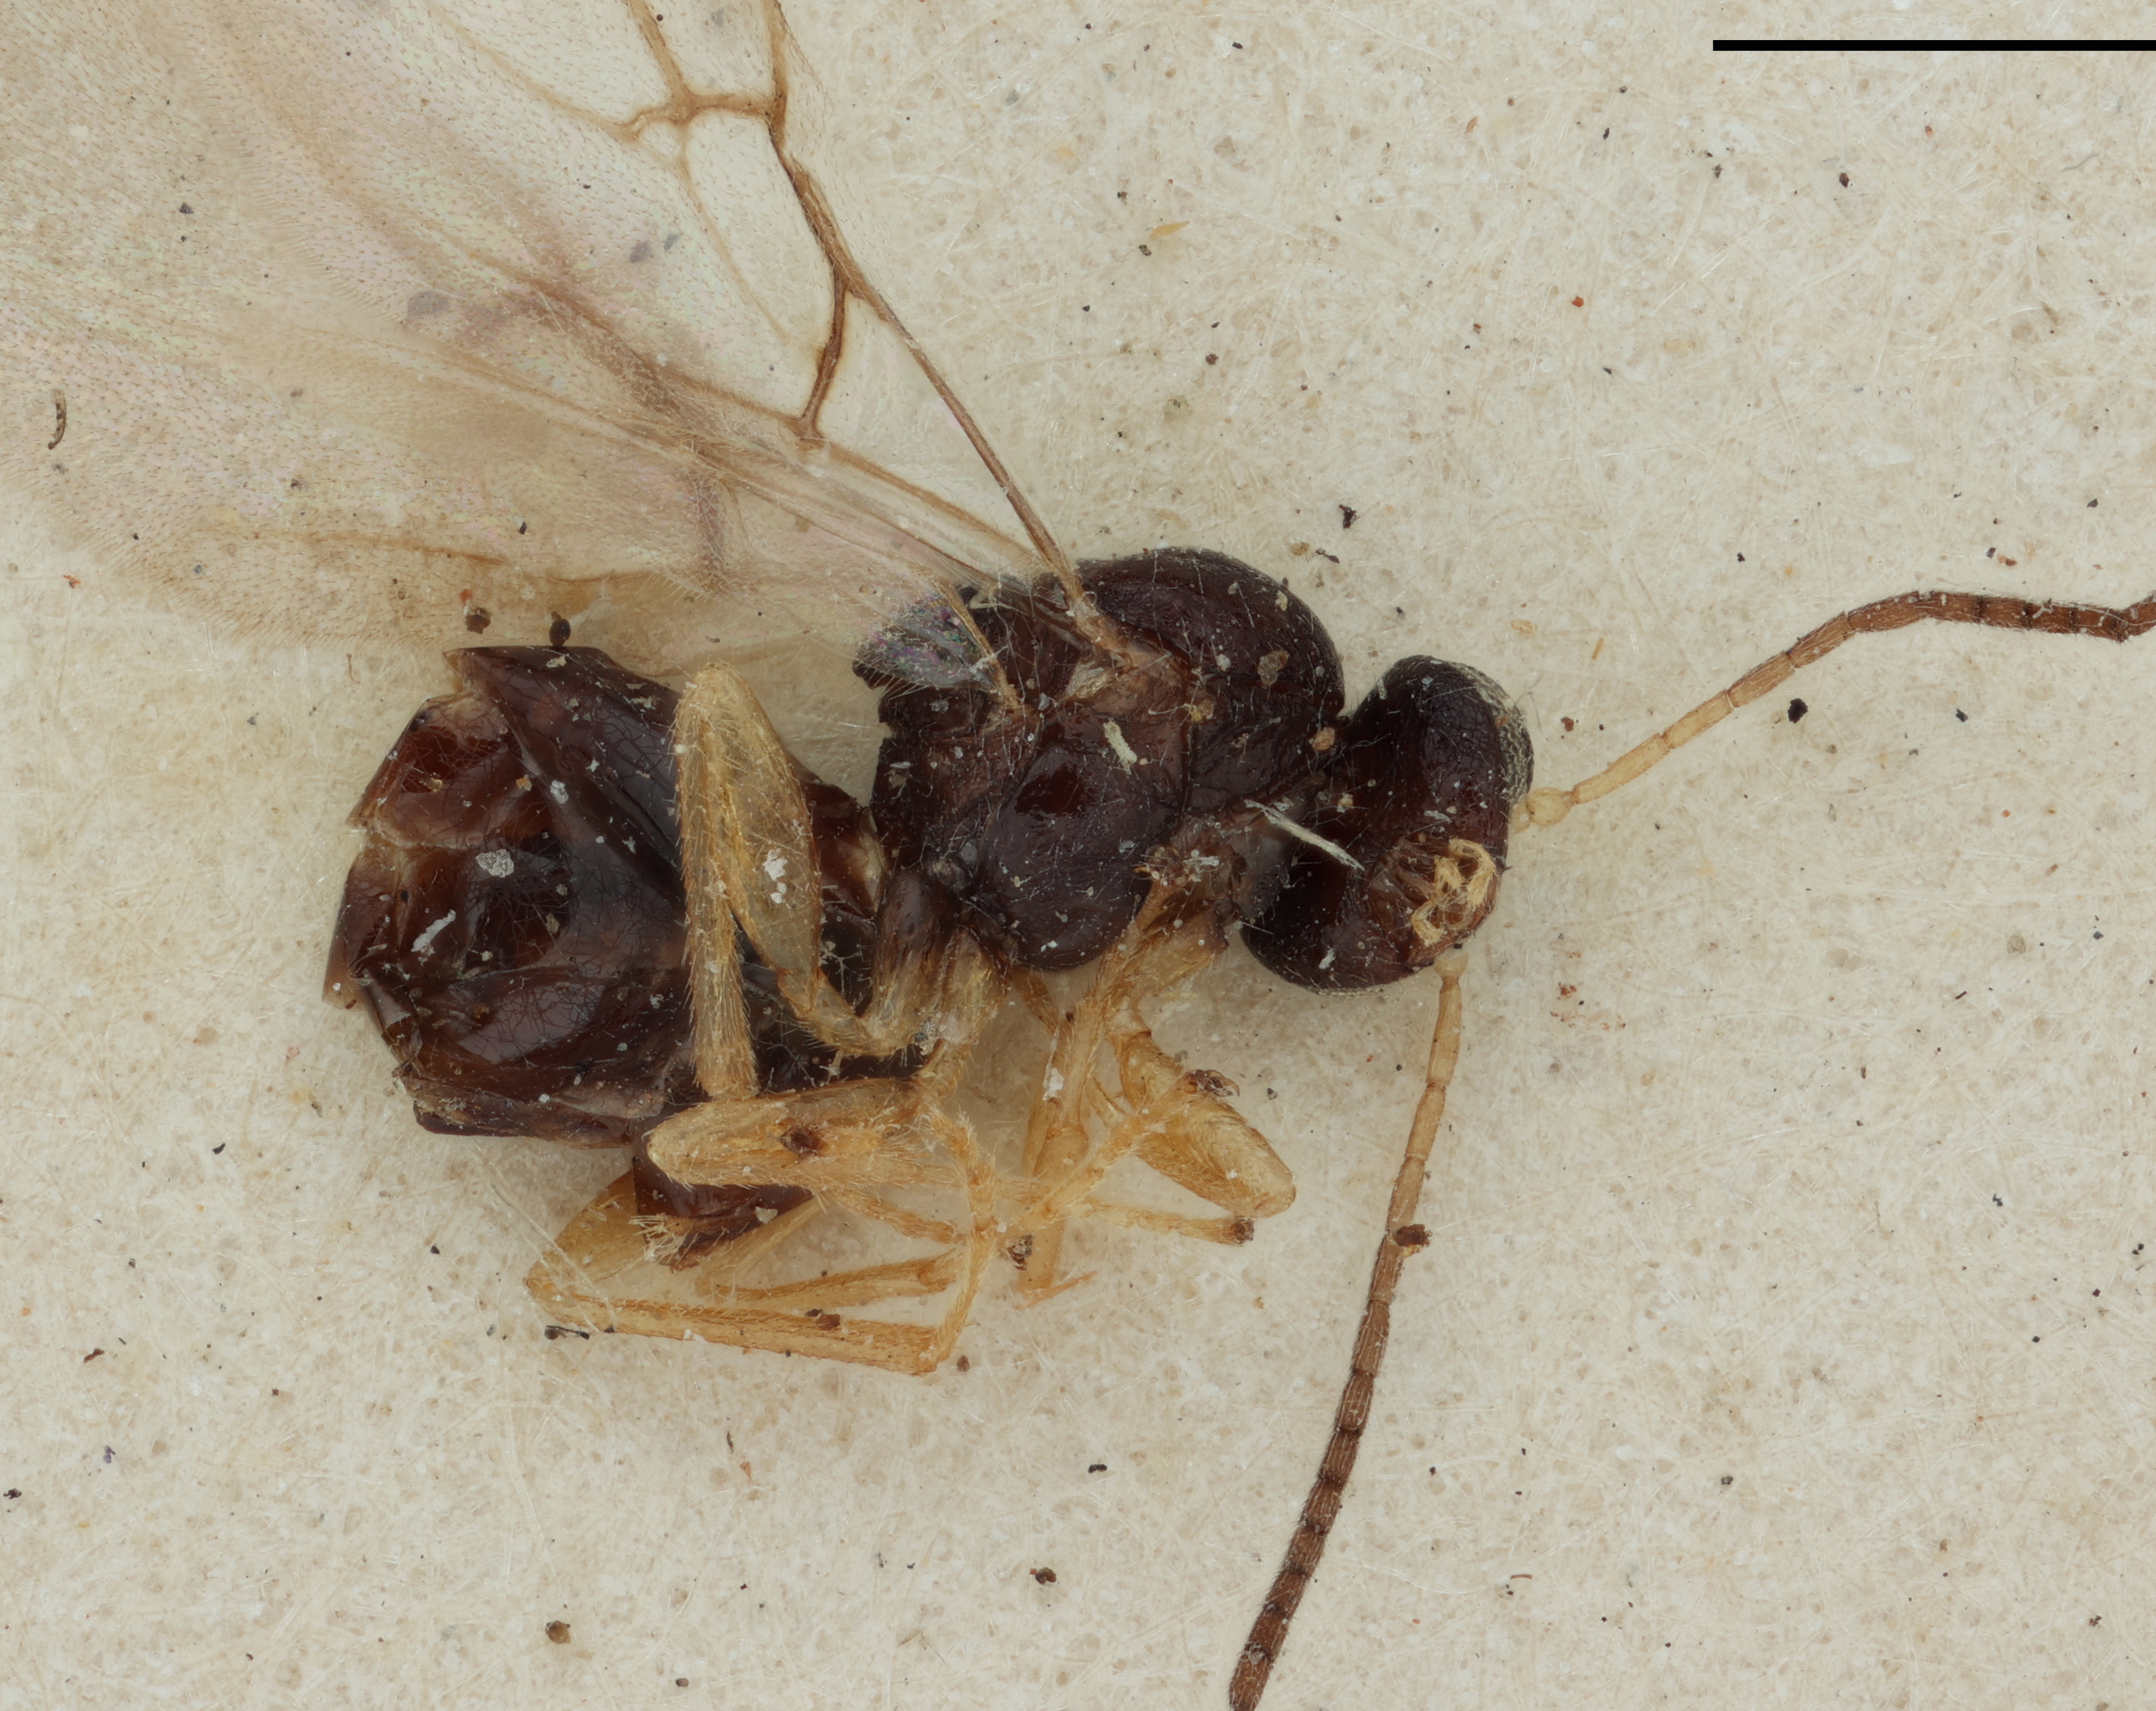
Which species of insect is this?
Neuroterus nawai
